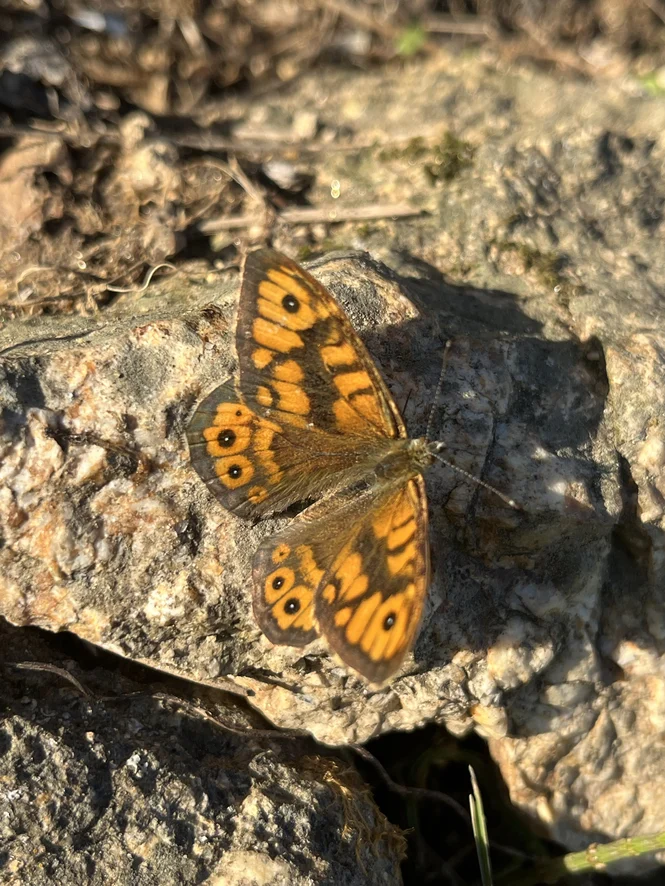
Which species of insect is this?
Lasiommata megera (also Pararge megera)
